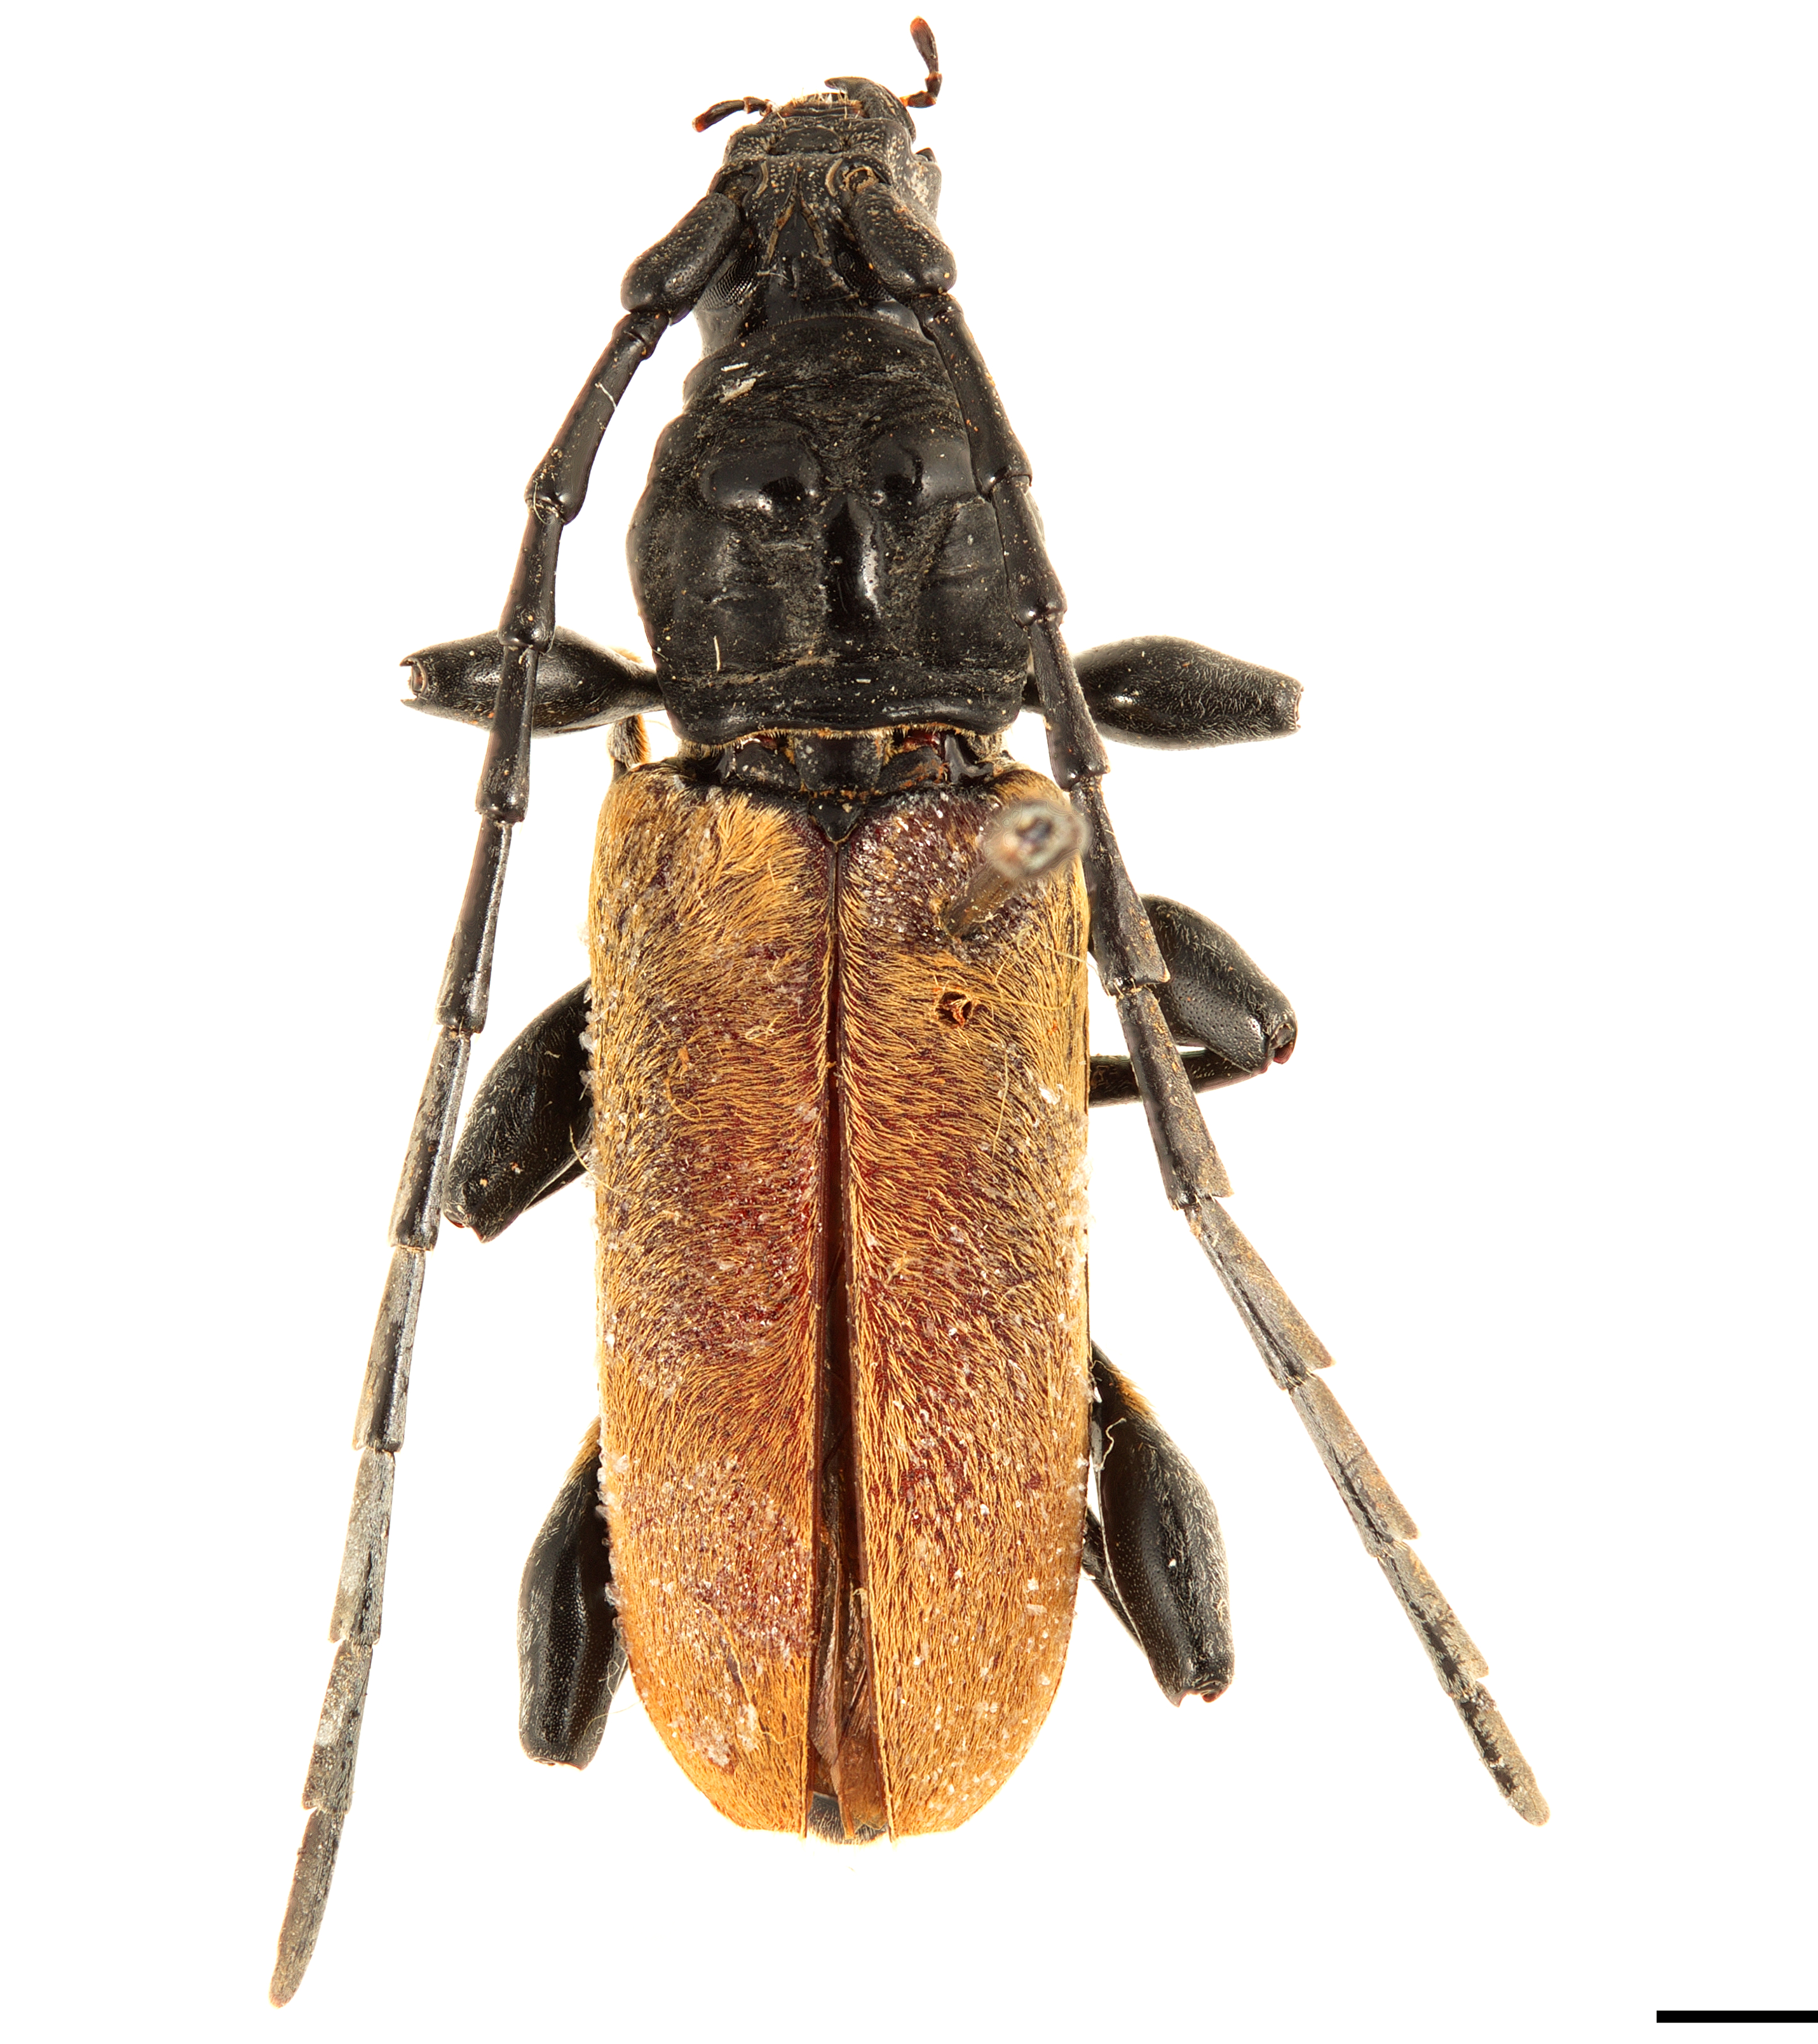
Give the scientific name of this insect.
Lachnopterus auripennis
